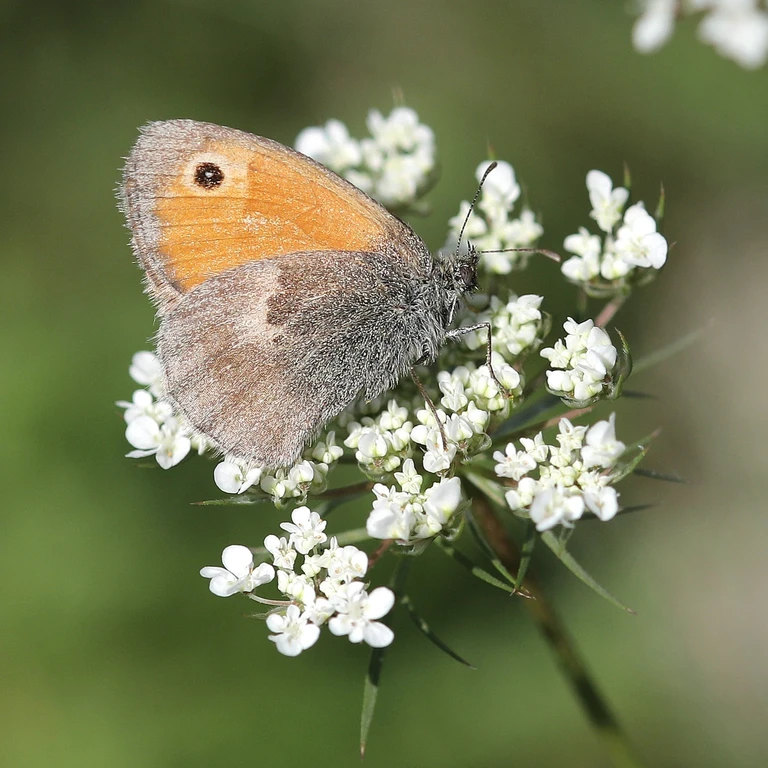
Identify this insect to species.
Coenonympha pamphilus
